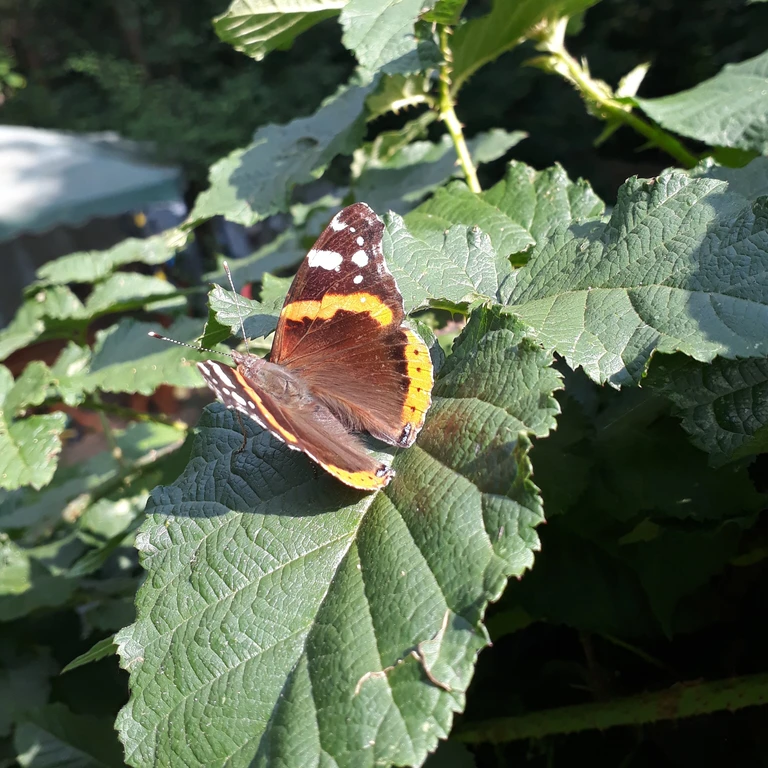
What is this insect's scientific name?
Vanessa atalanta
